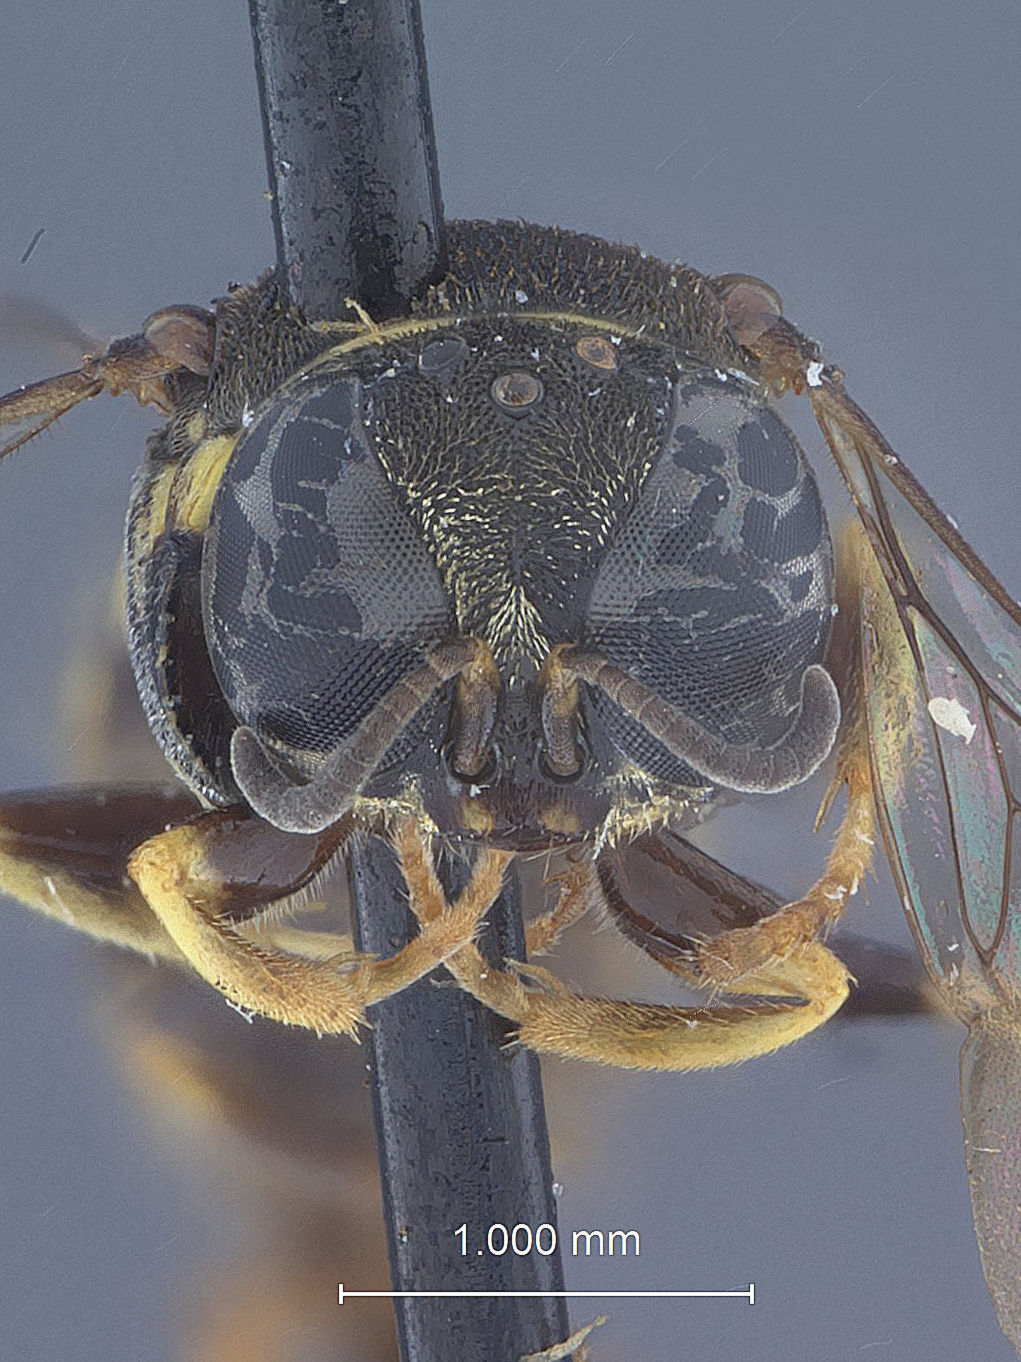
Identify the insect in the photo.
Anacrabro mocanus
